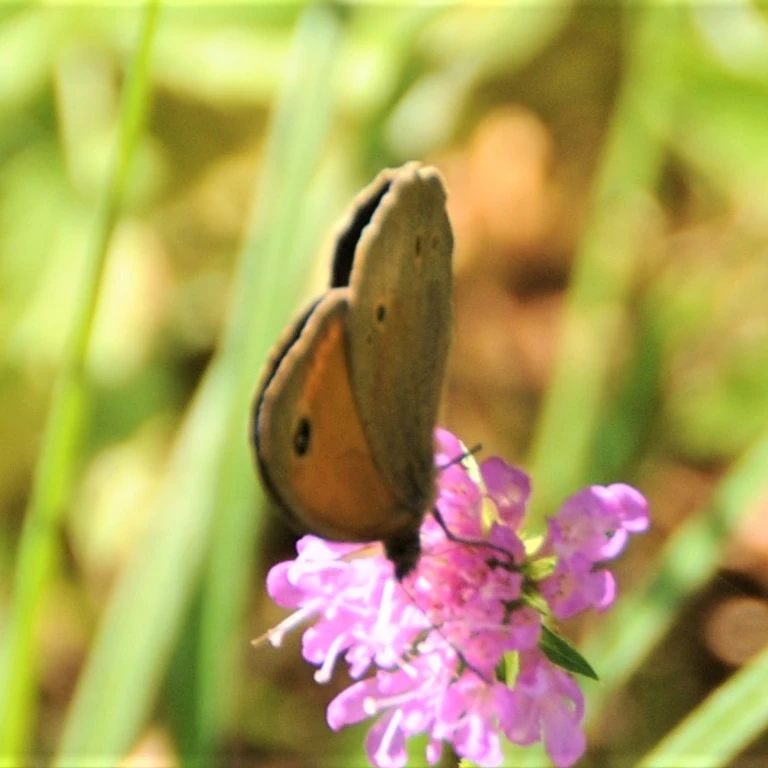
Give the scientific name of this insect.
Maniola jurtina
